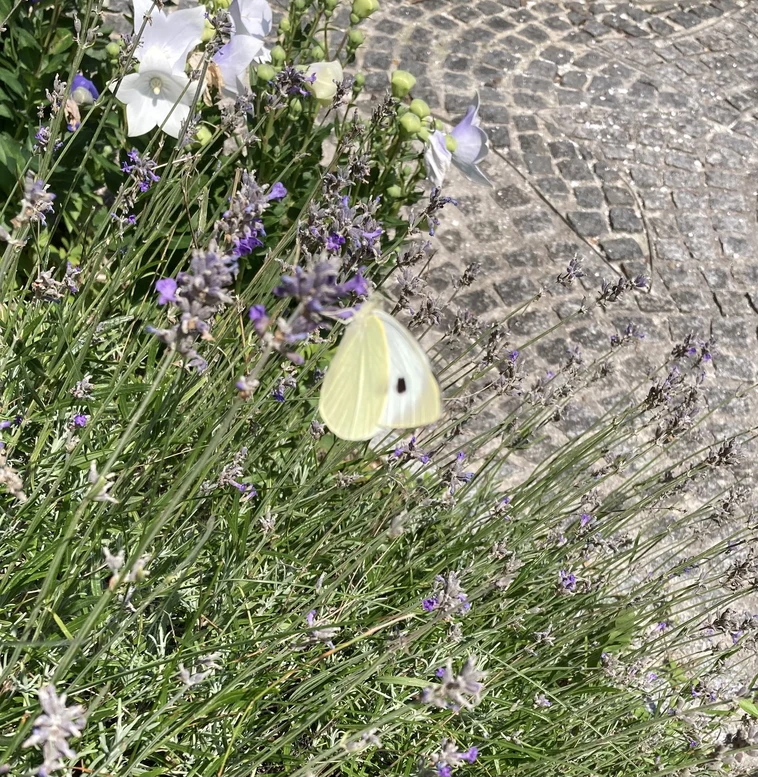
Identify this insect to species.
Pieris brassicae
